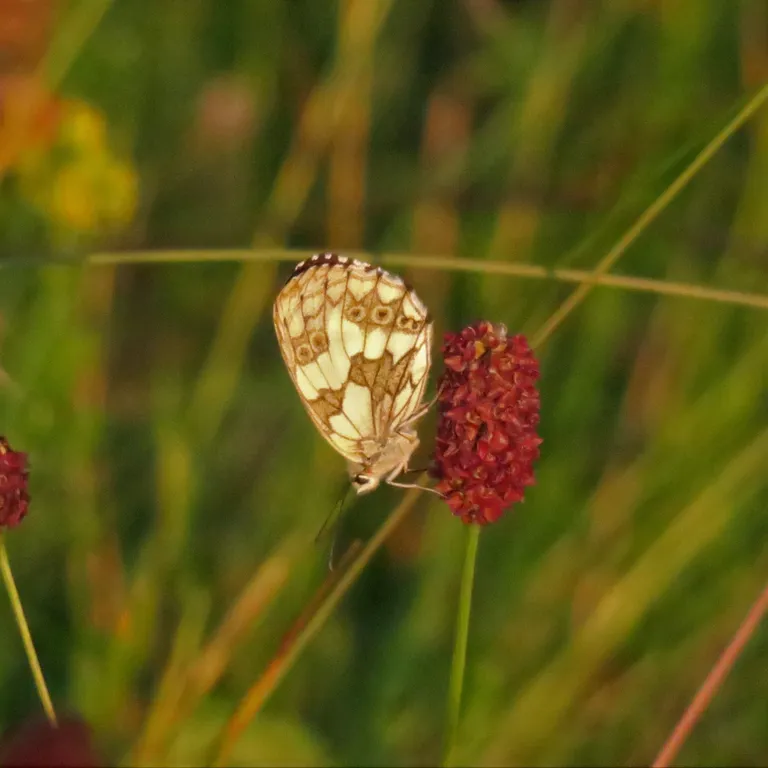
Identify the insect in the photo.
Melanargia galathea
